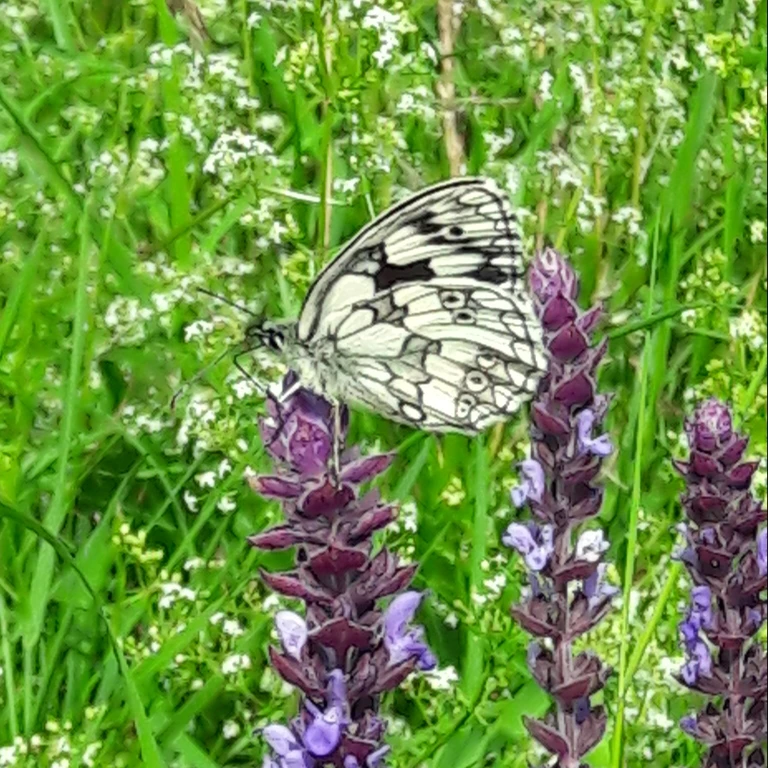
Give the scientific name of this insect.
Melanargia galathea
